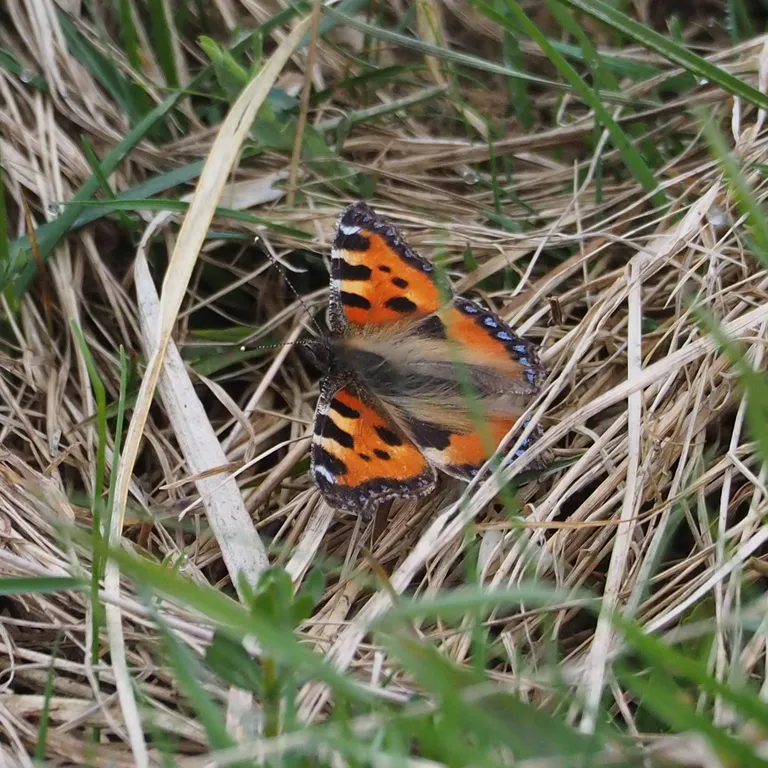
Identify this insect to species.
Aglais urticae
